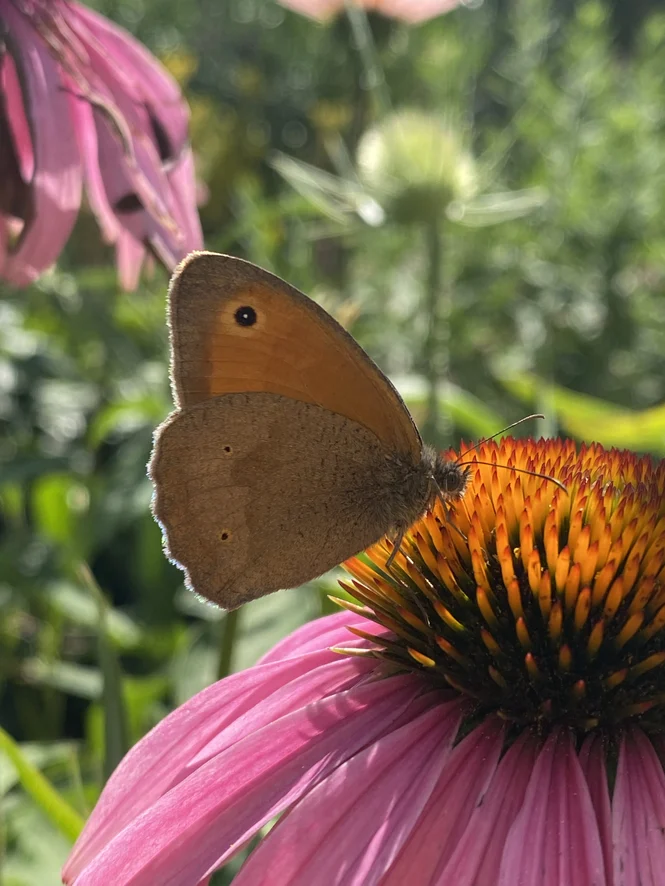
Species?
Maniola jurtina
